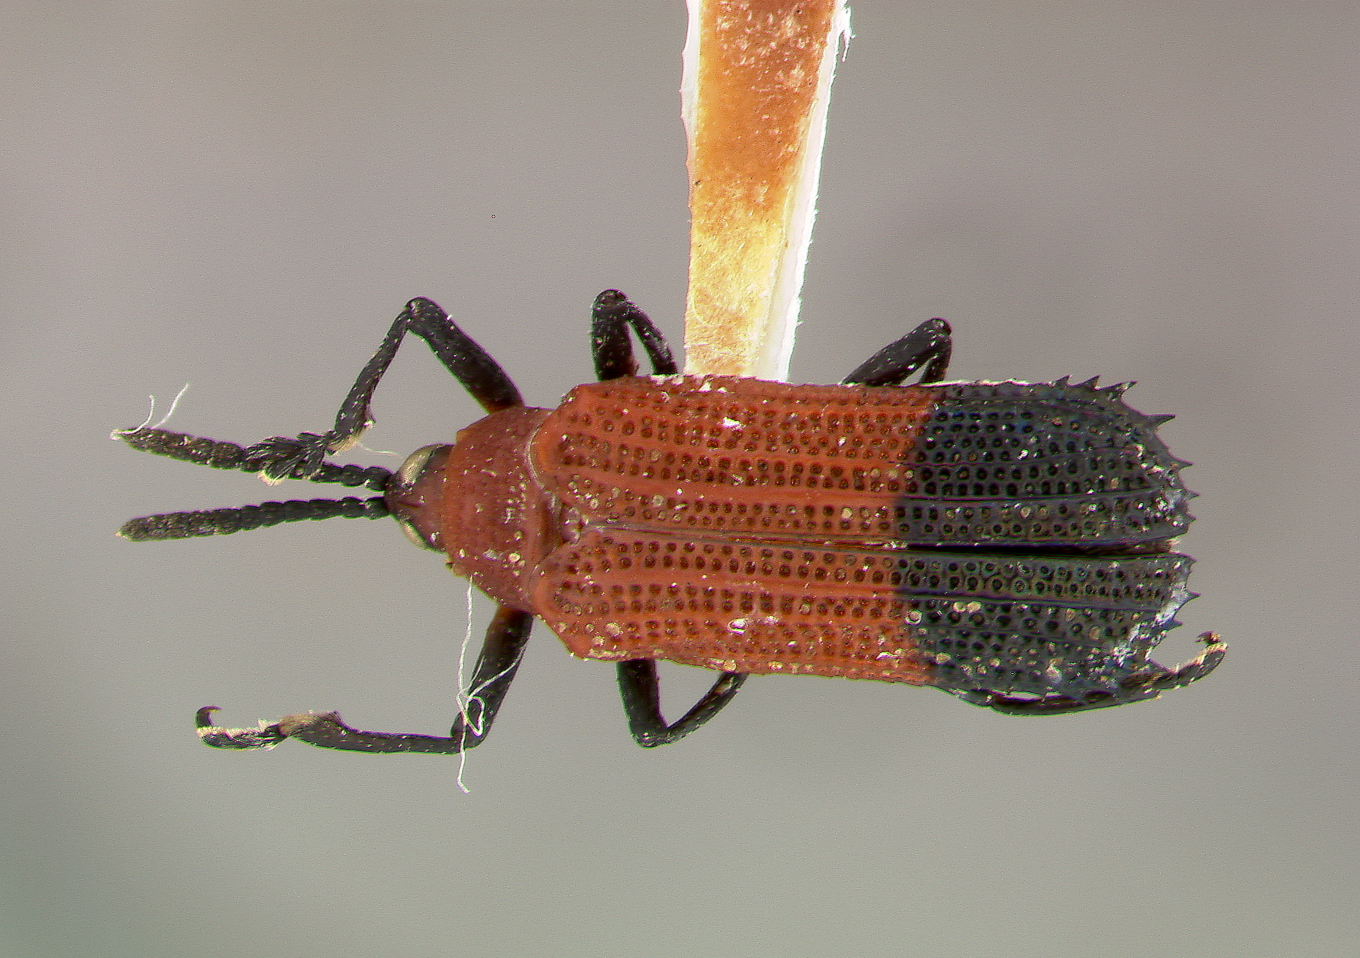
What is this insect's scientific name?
Xenochalepus cyanura
